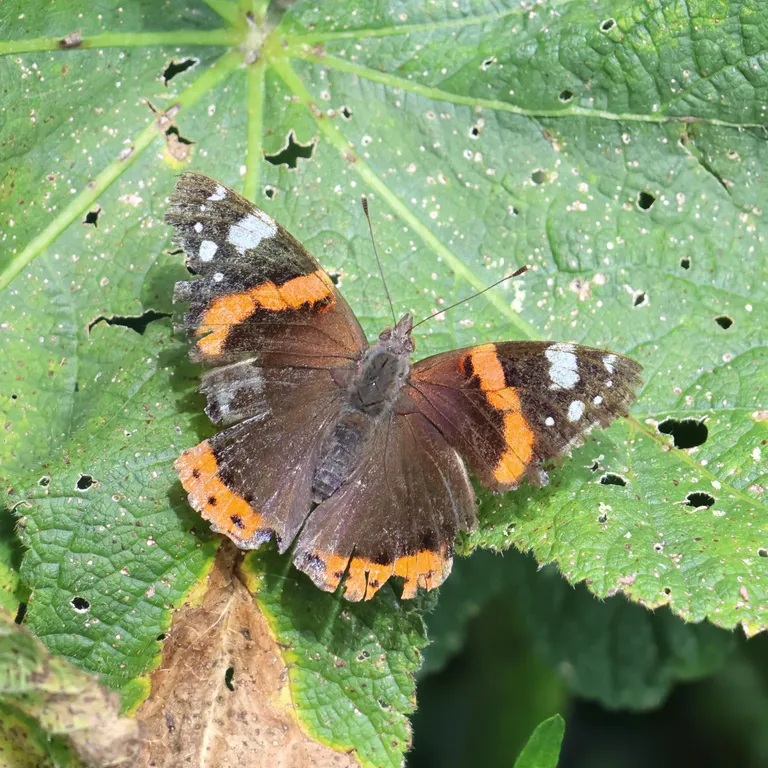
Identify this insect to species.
Vanessa atalanta
